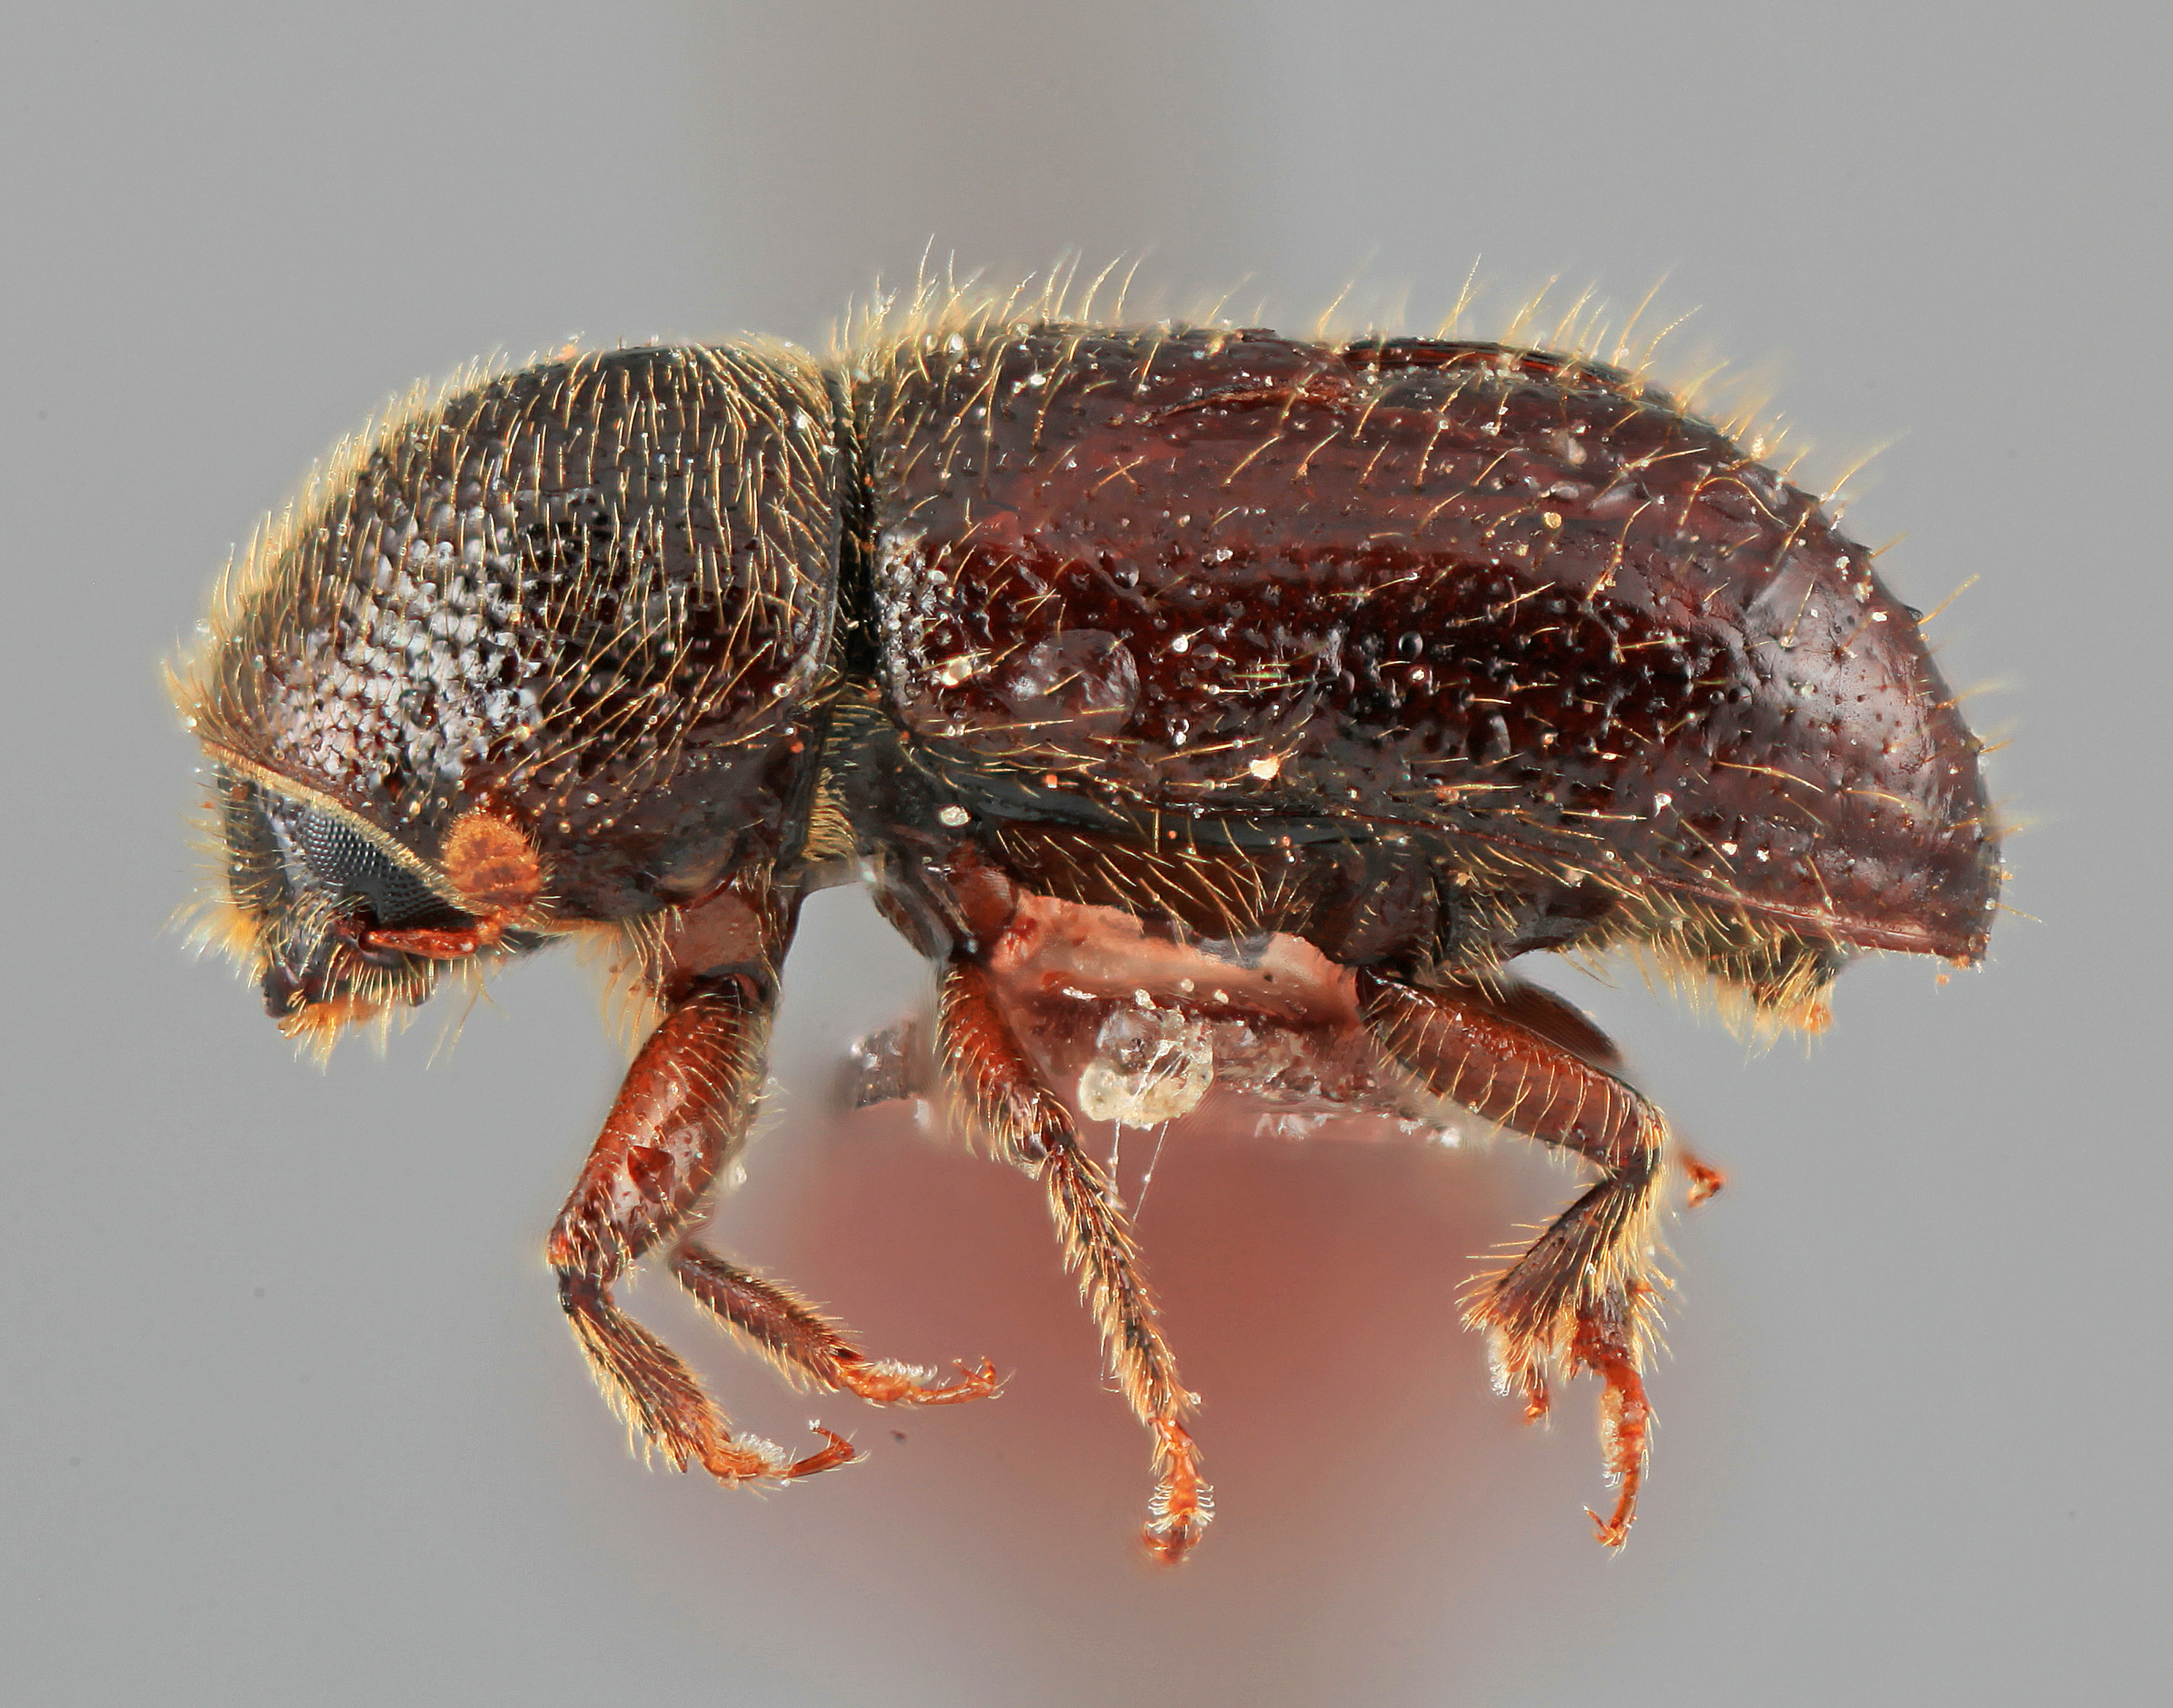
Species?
Conophthorus teocotum
